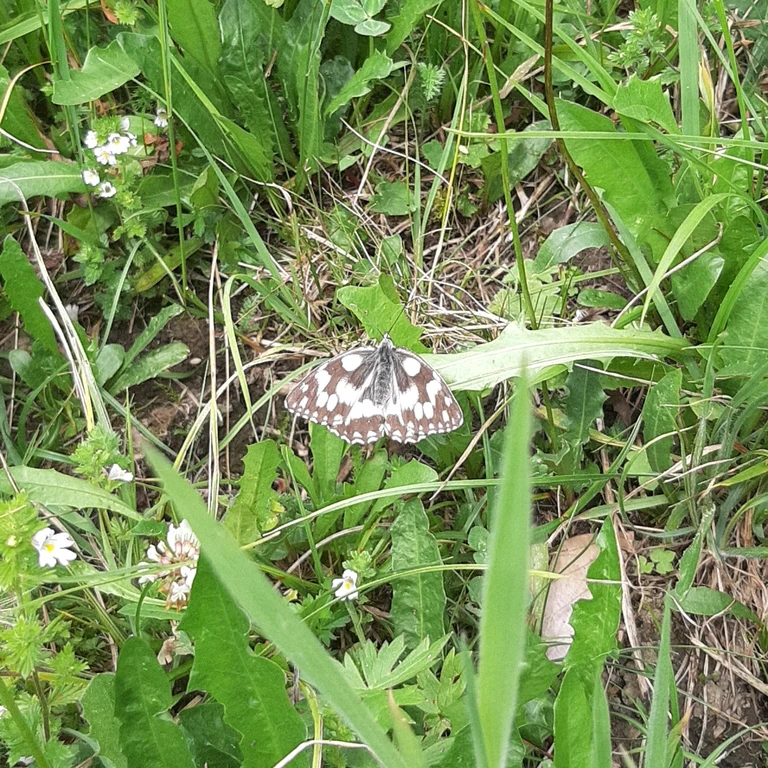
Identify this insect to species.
Melanargia galathea
